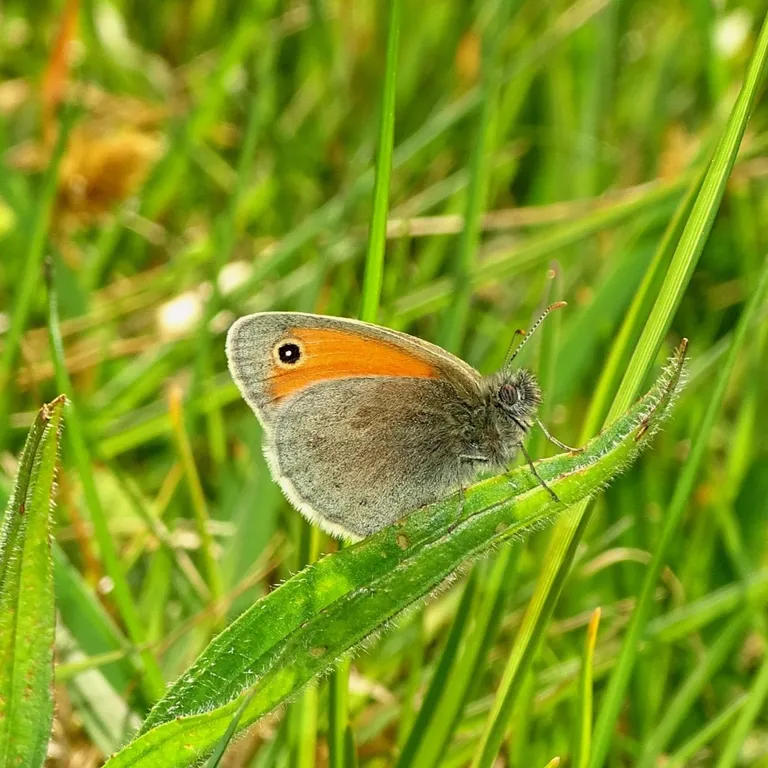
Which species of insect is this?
Coenonympha pamphilus
